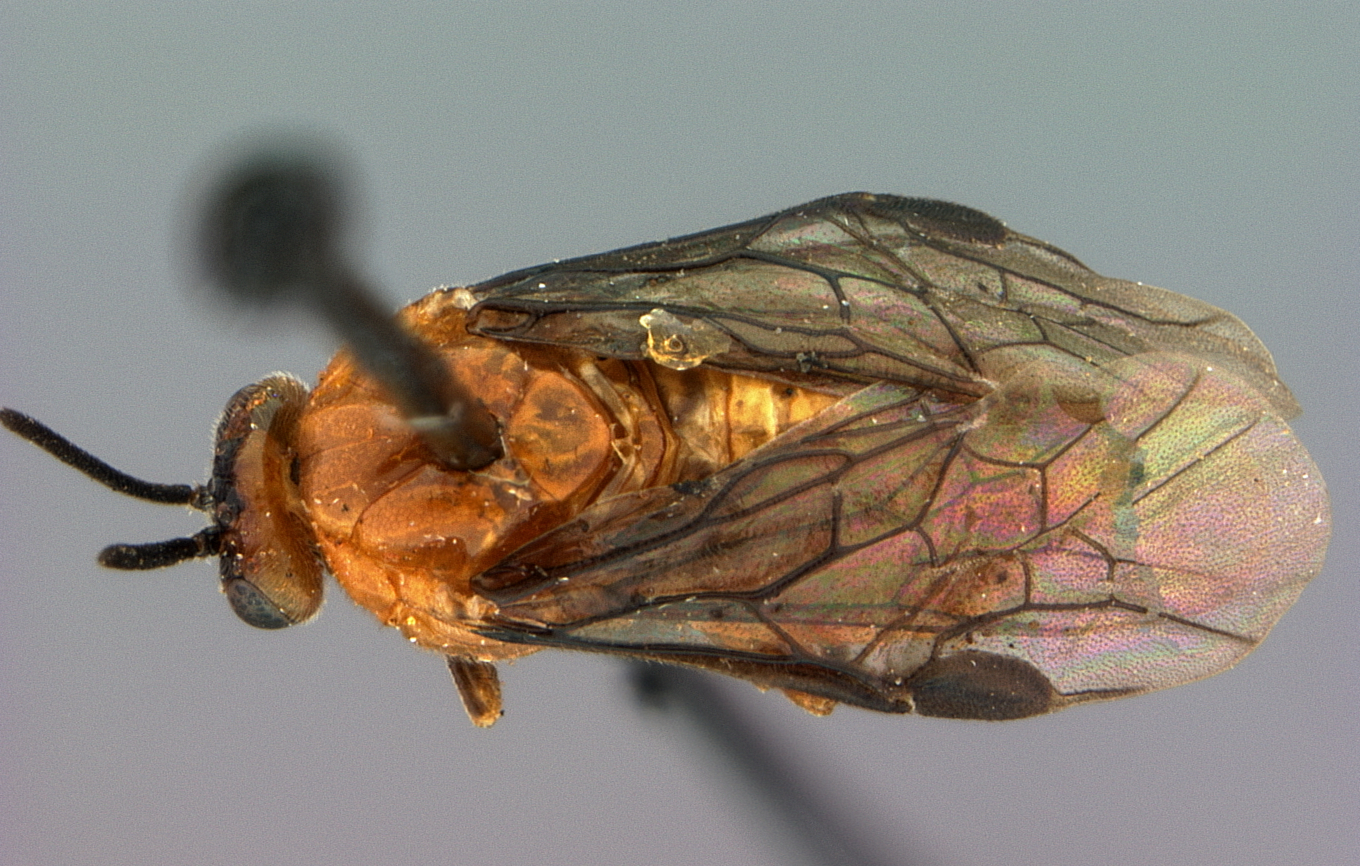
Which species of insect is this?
Sphacophilus crenus
